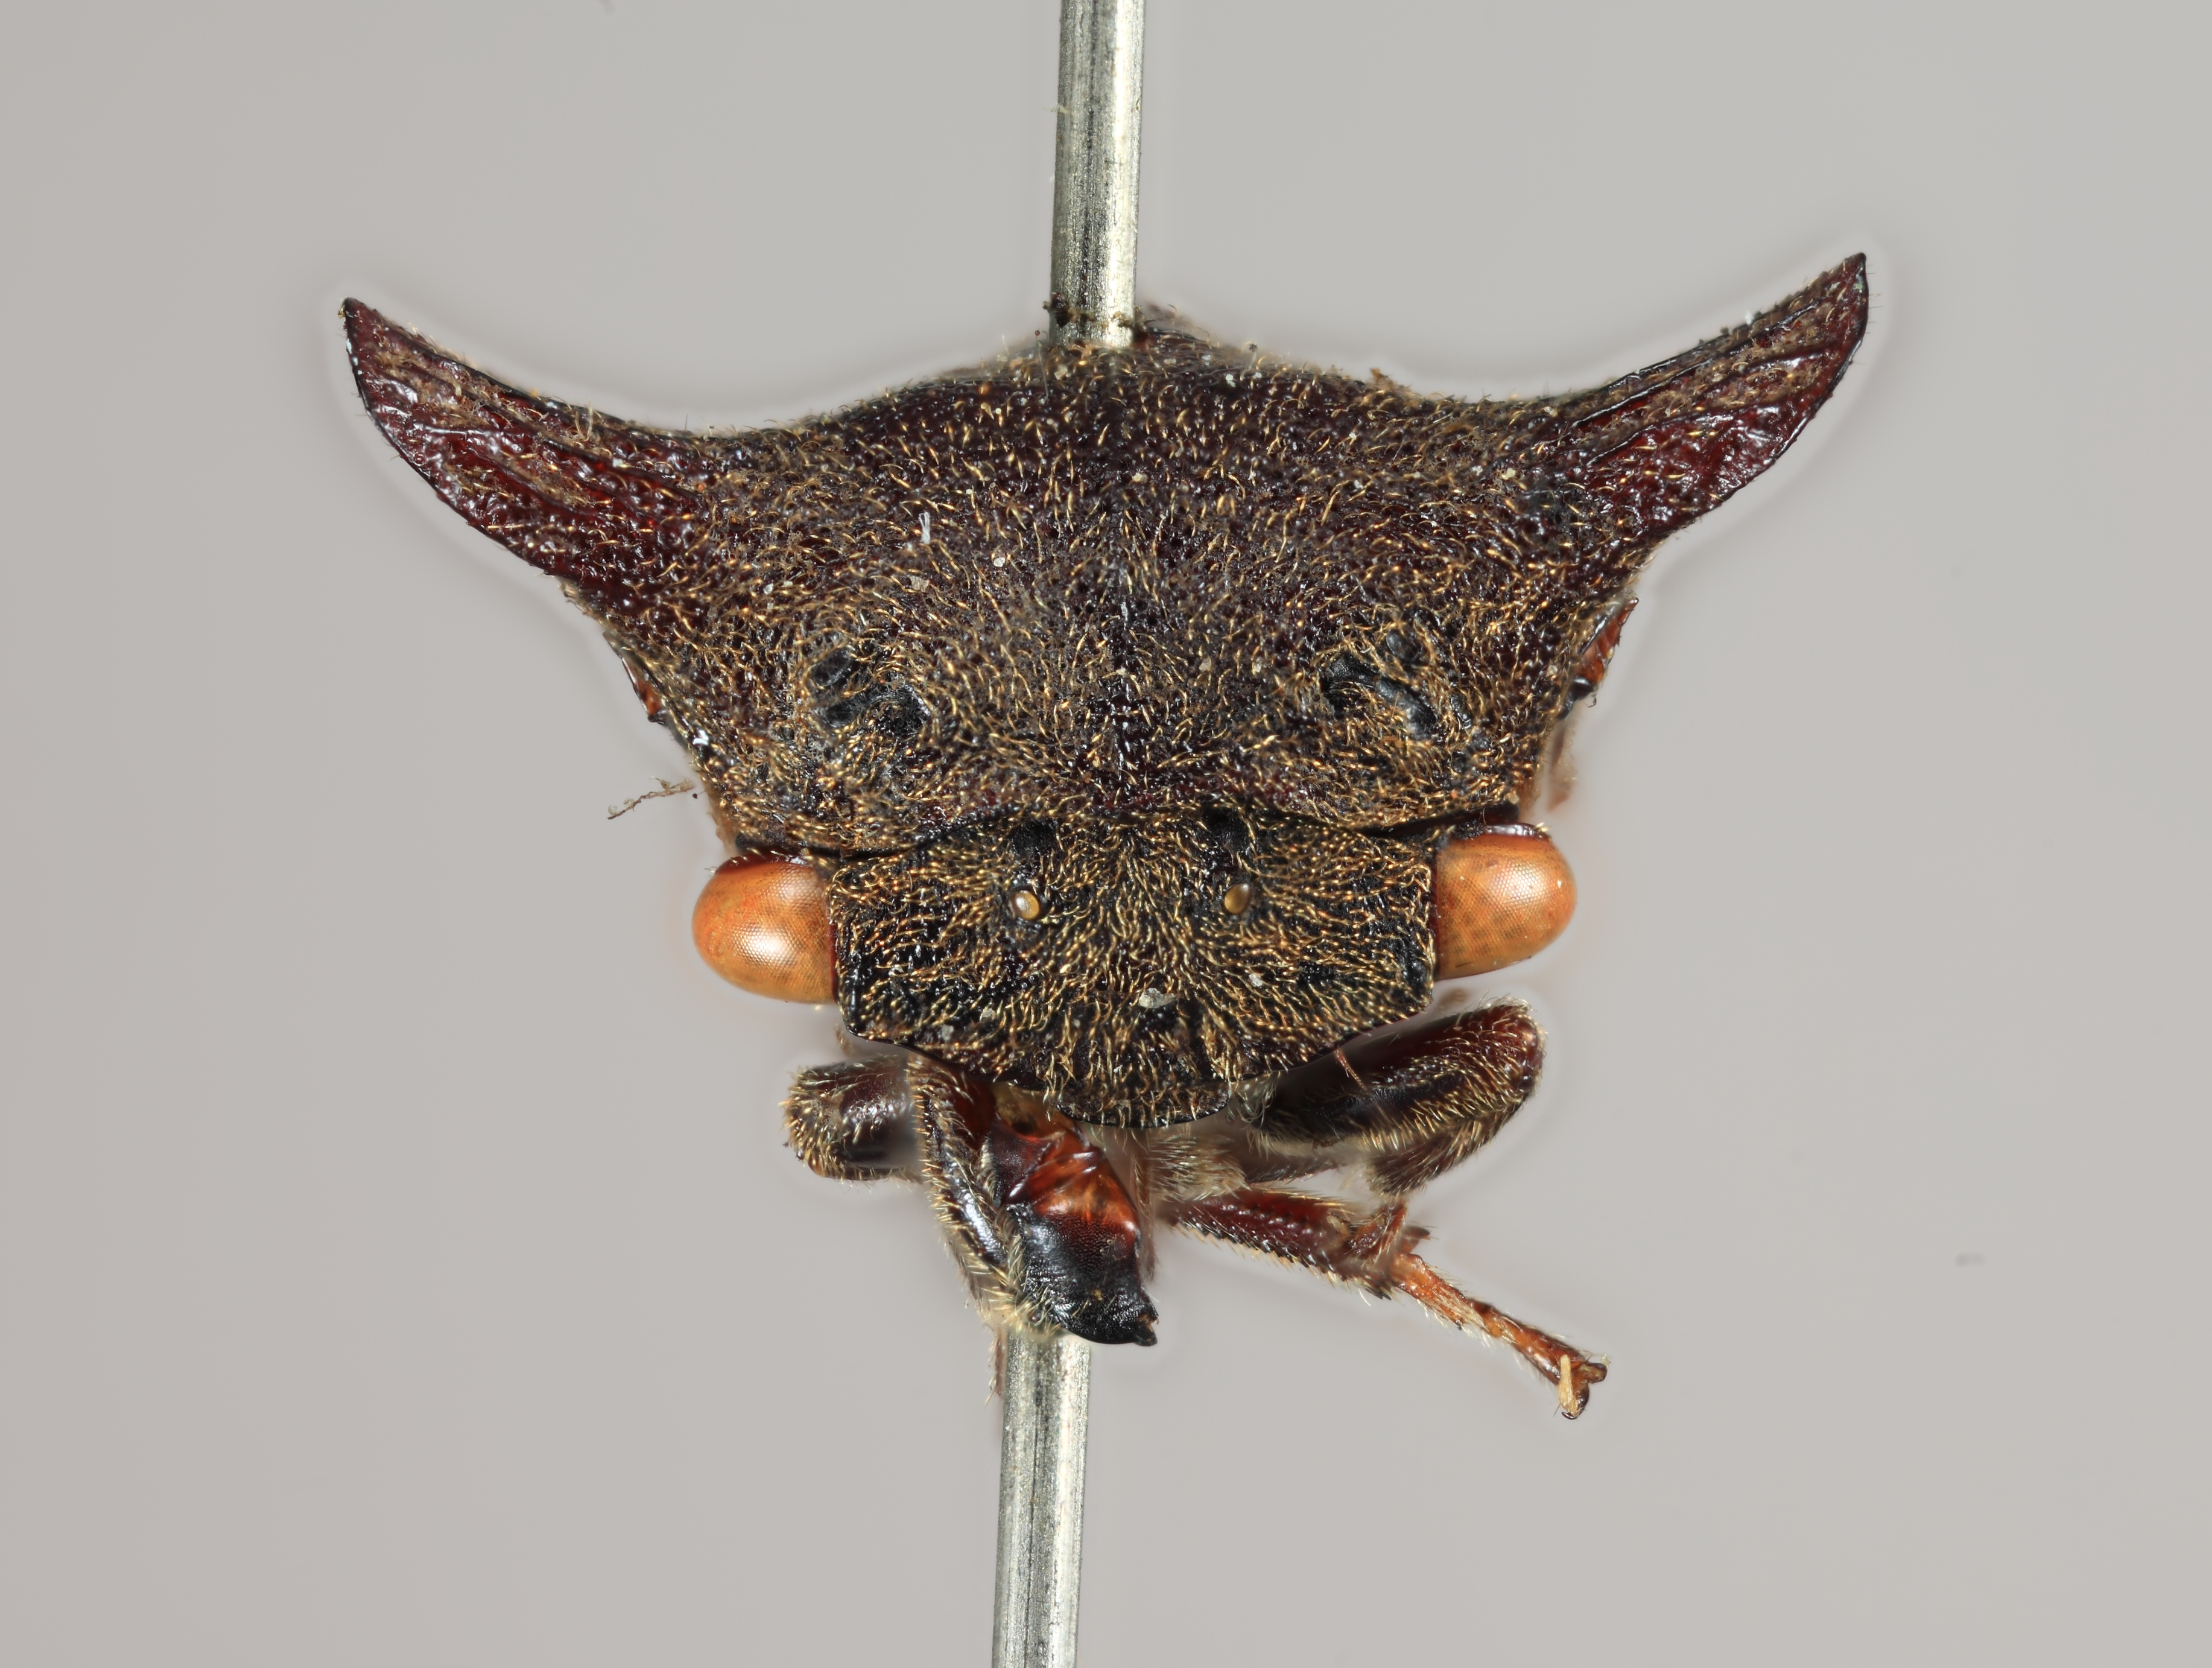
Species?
Tricentrus truncaticornis
